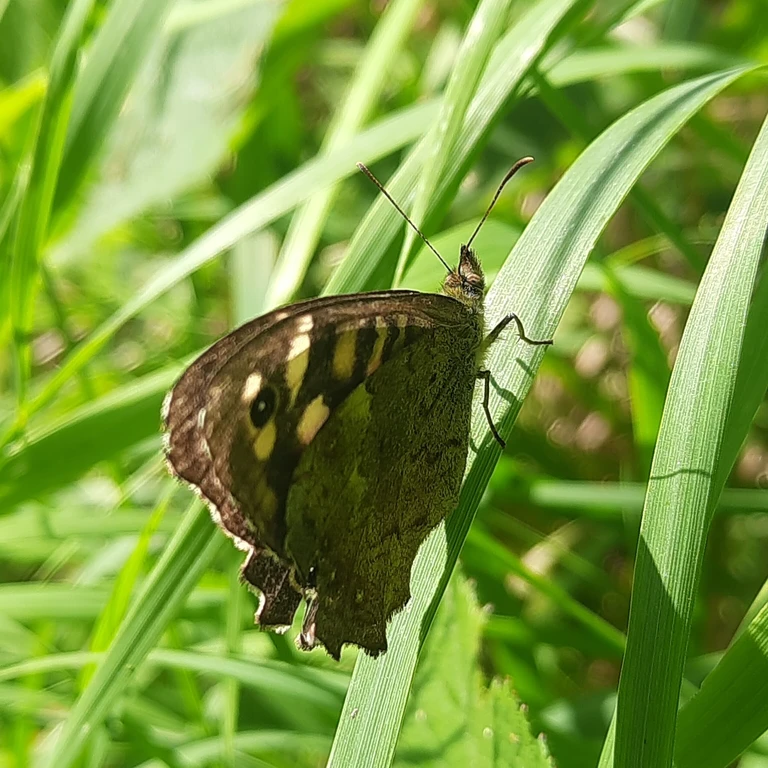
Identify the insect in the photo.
Pararge aegeria
